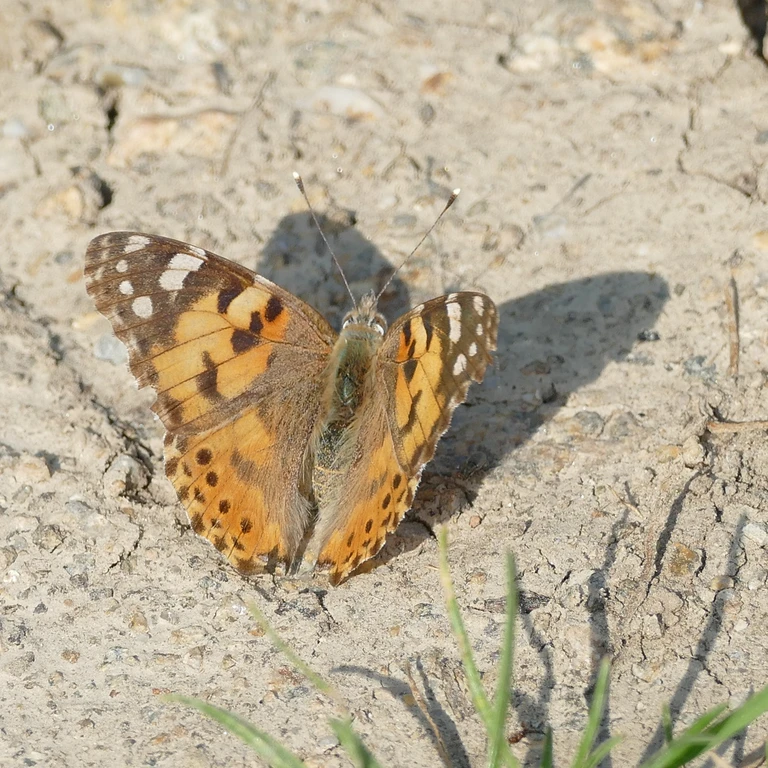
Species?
Vanessa cardui
